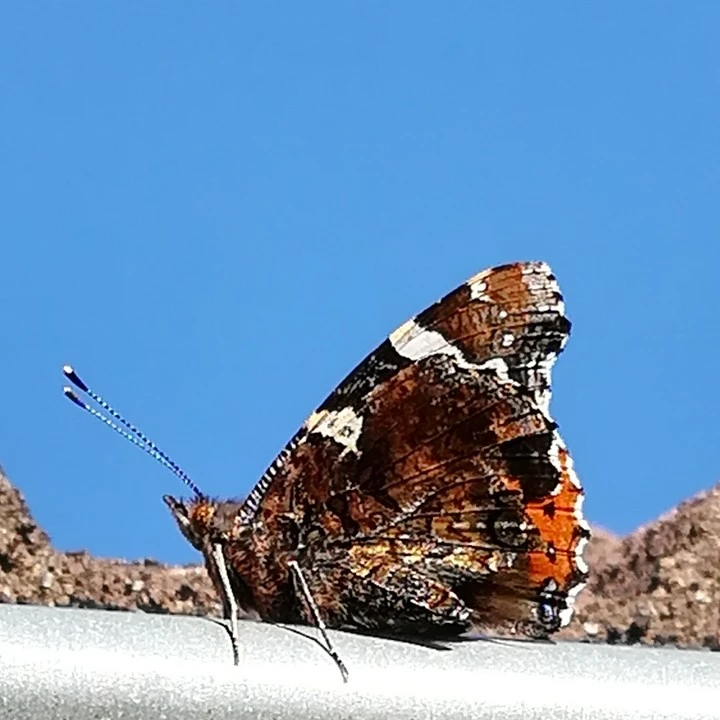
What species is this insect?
Vanessa atalanta
